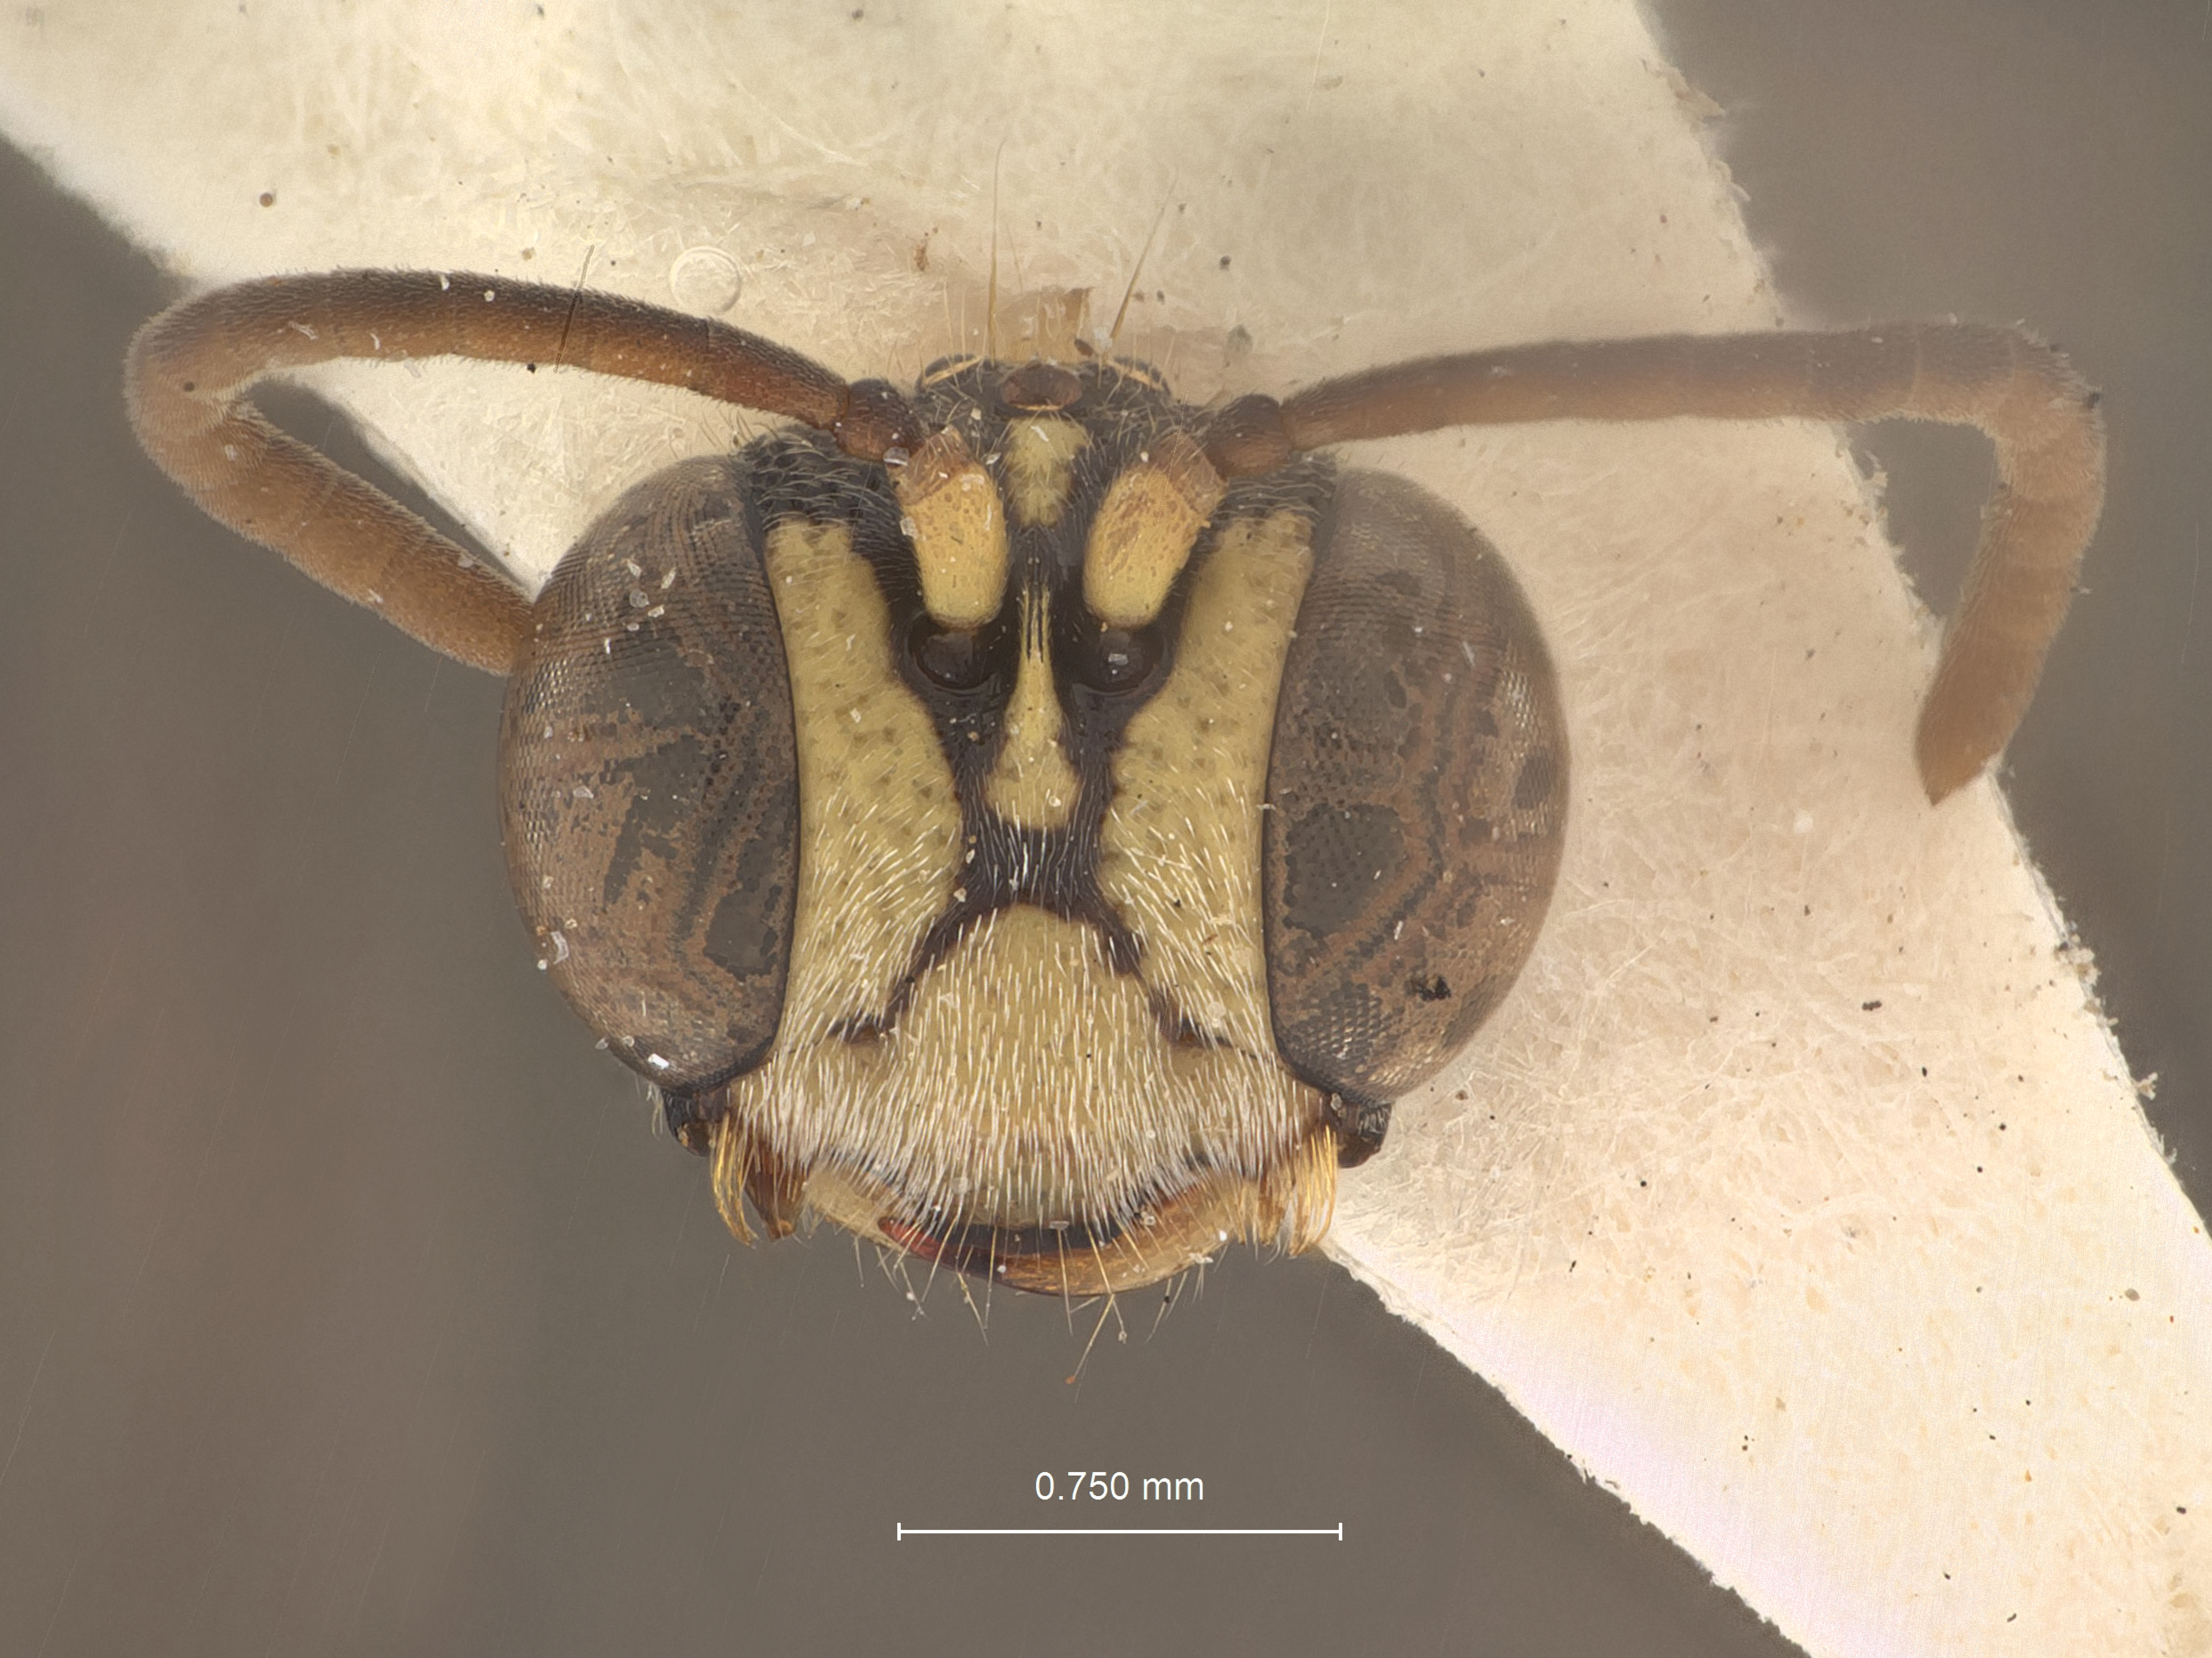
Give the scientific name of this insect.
Cerceris specifica
